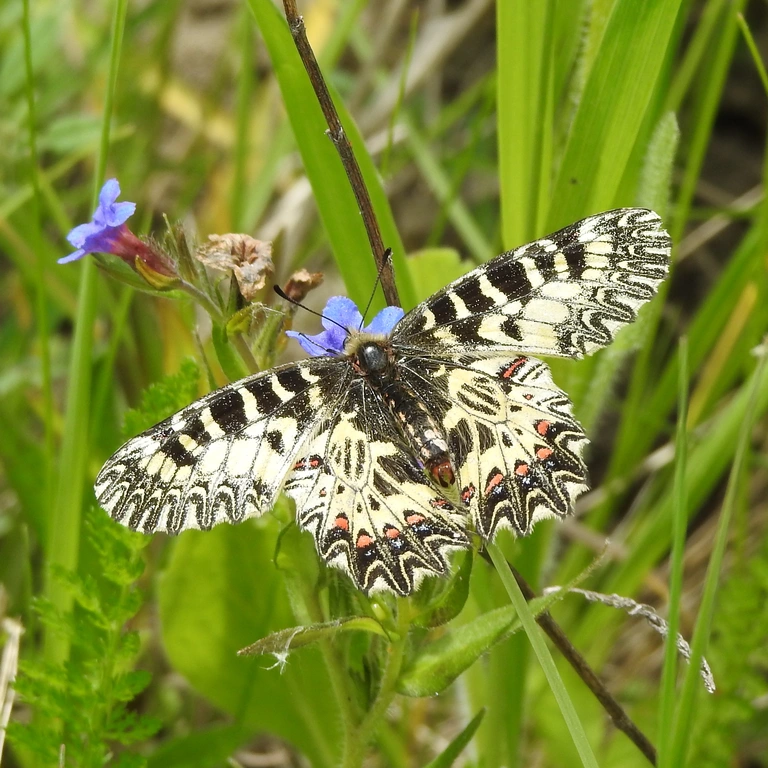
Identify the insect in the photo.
Zerynthia polyxena
